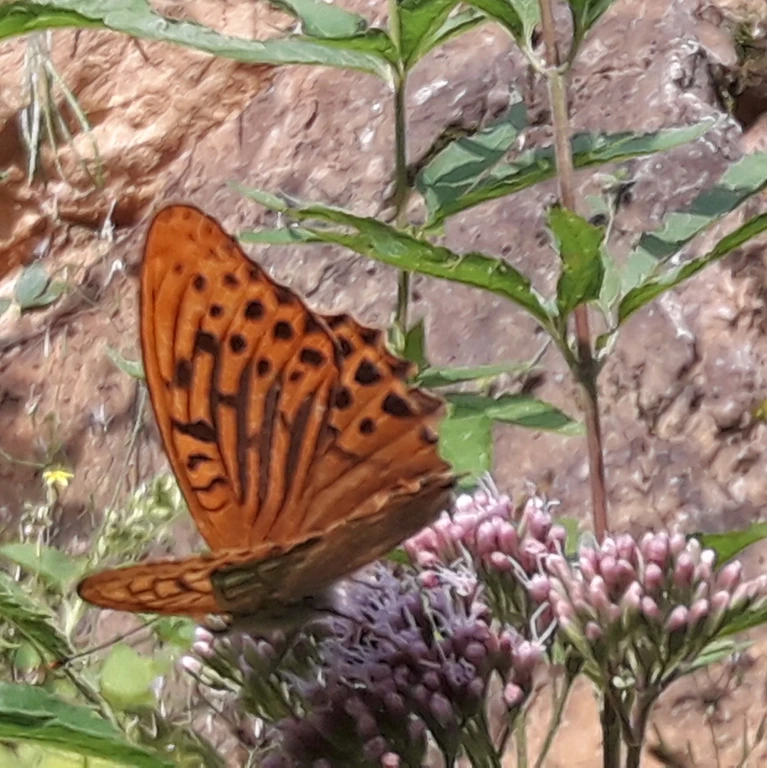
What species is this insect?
Argynnis paphia
